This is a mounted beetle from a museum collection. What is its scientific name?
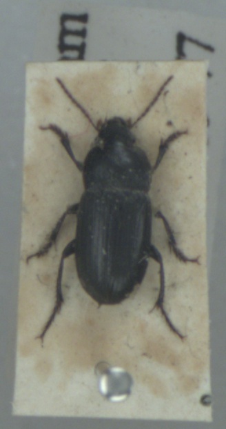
Harpalus anxius
